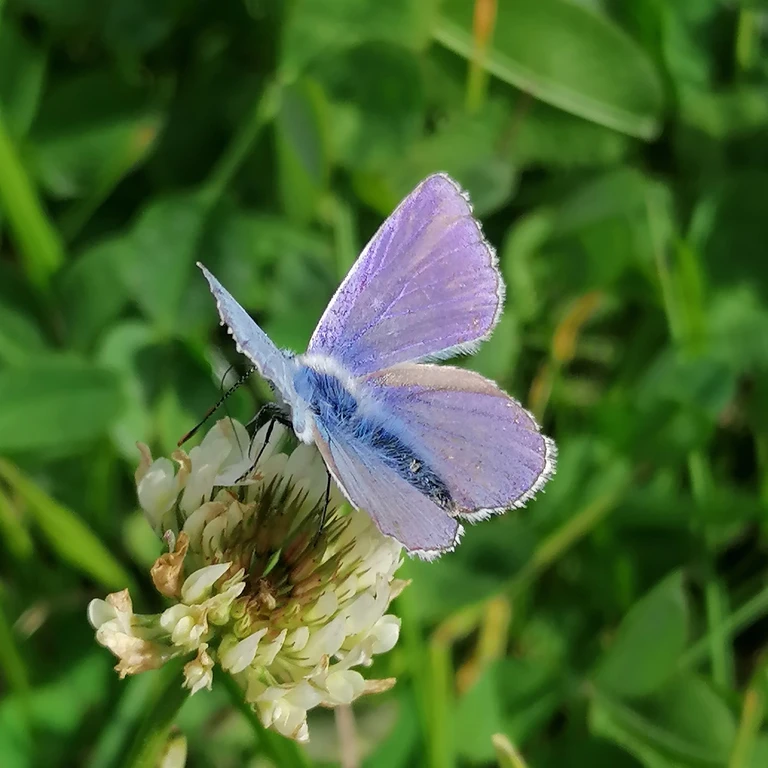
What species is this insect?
Polyommatus icarus
